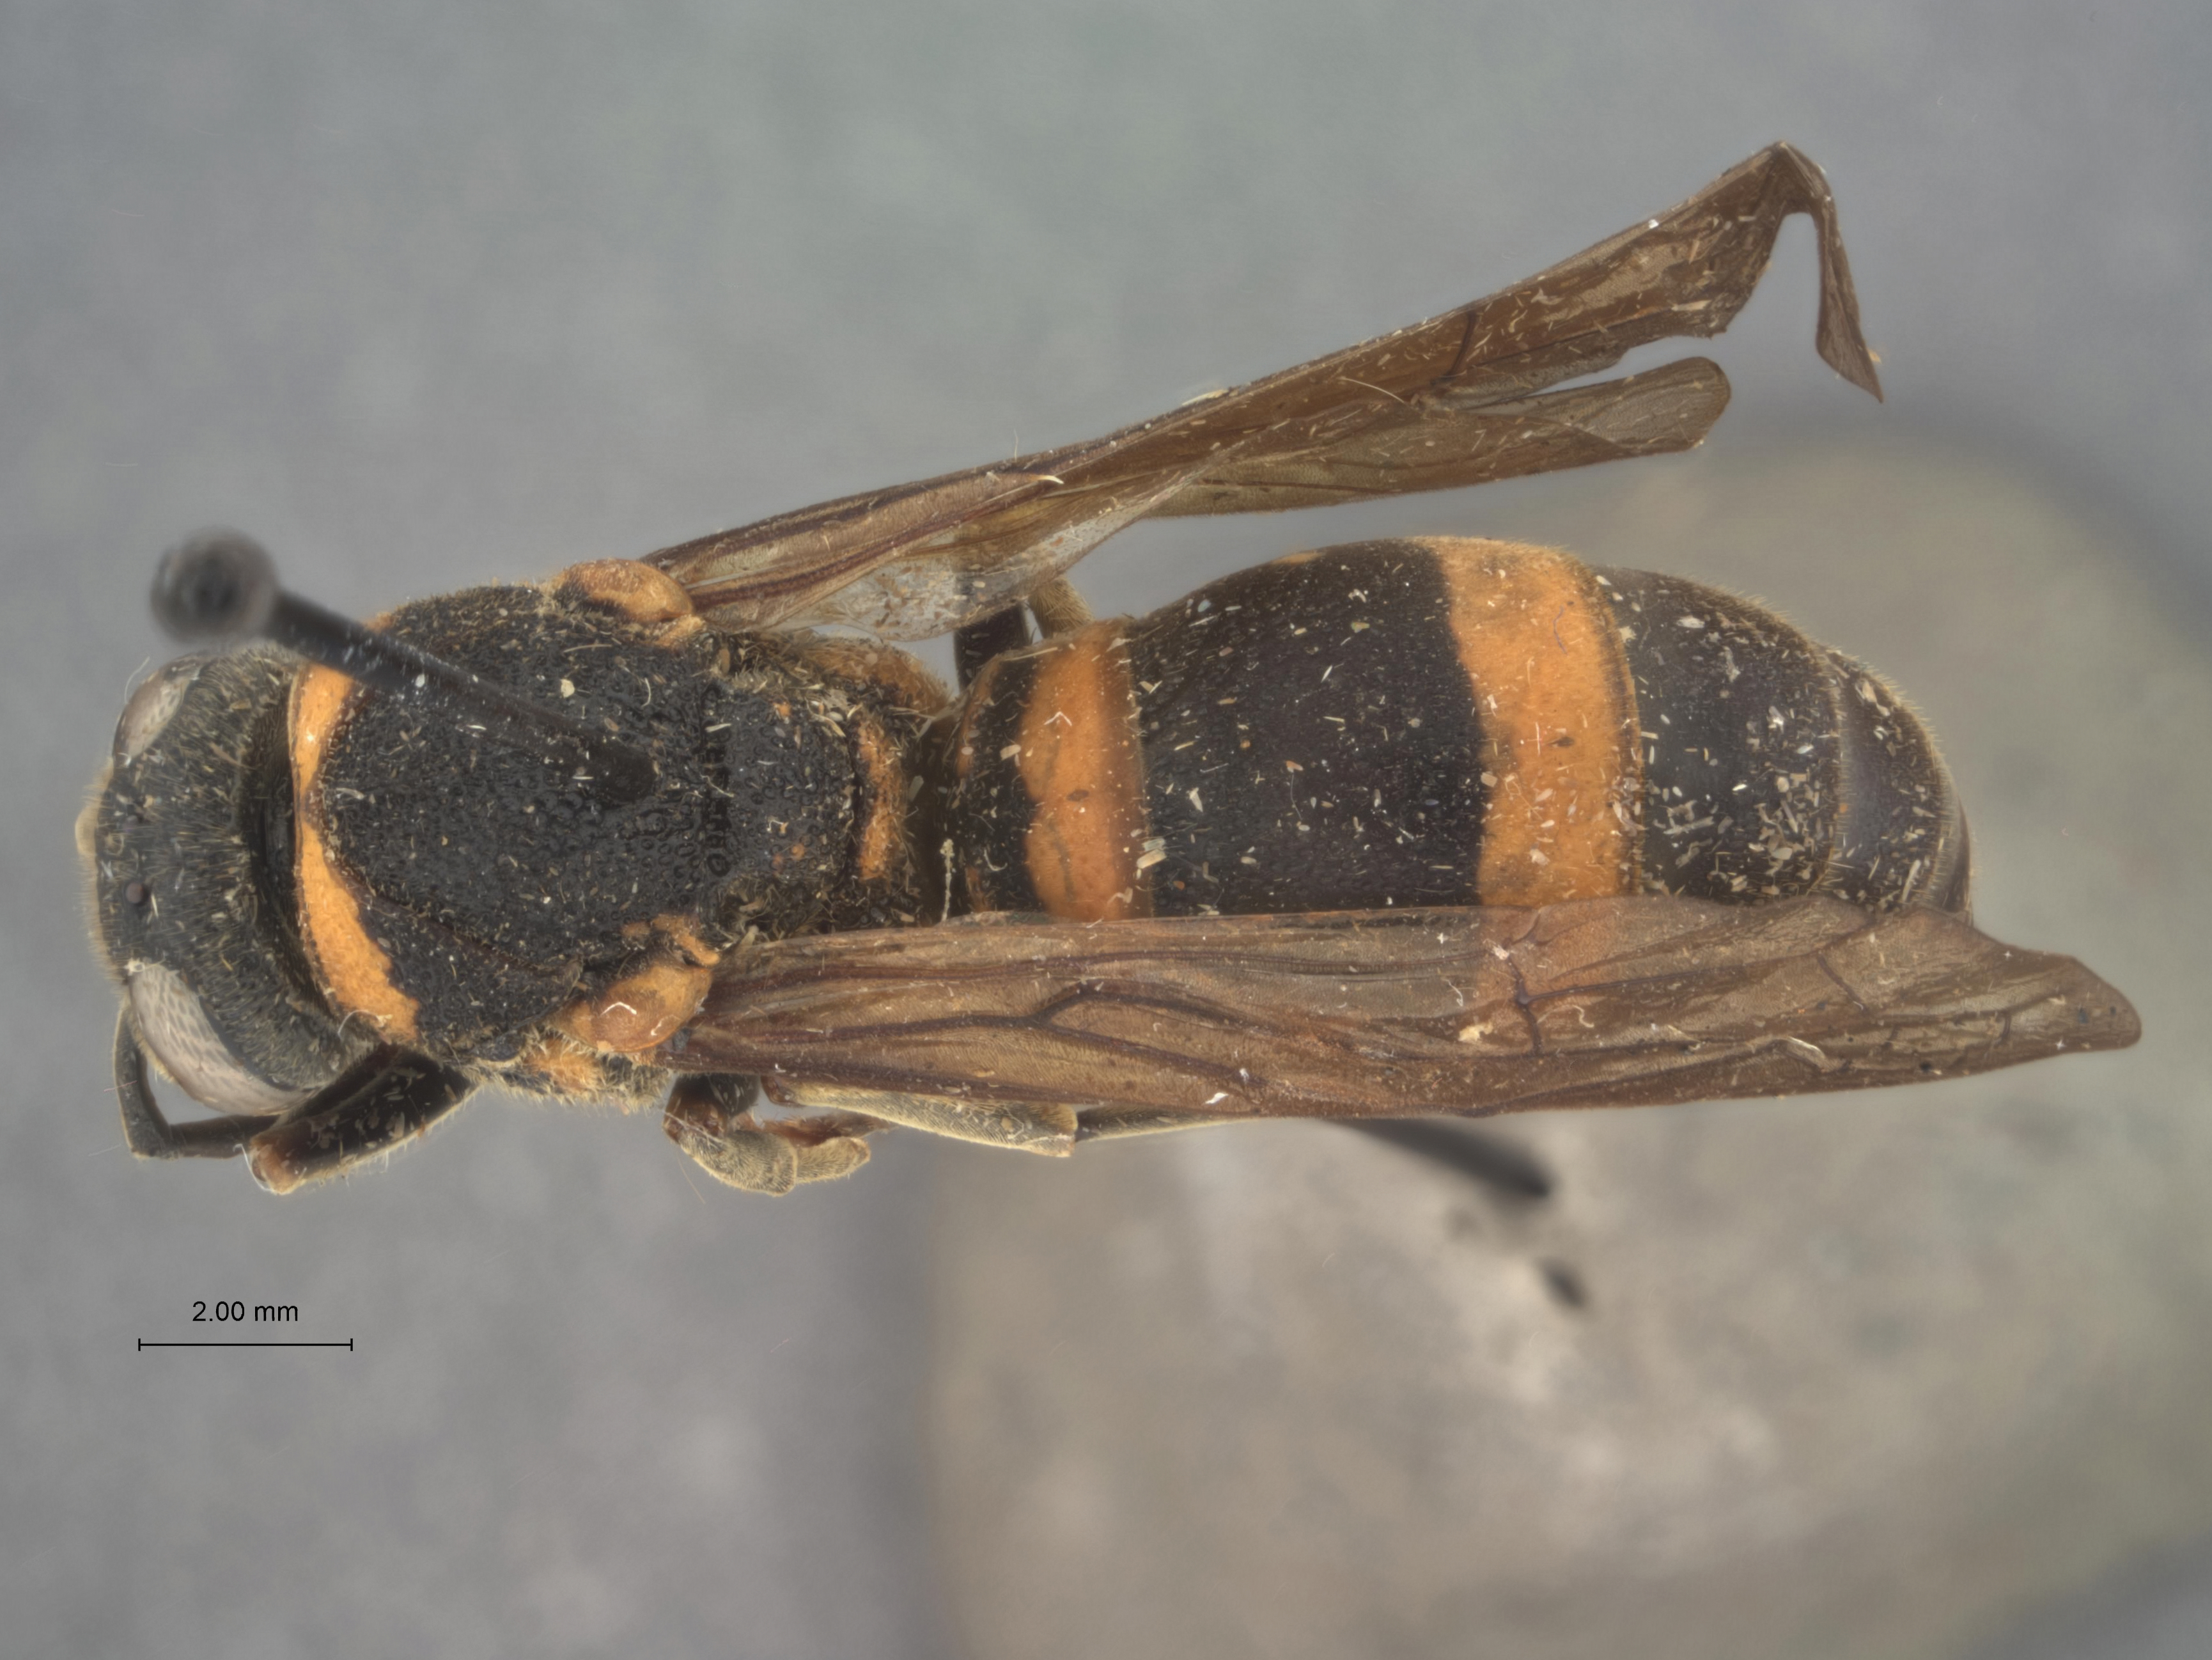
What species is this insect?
Archancistrocerus diffinis
